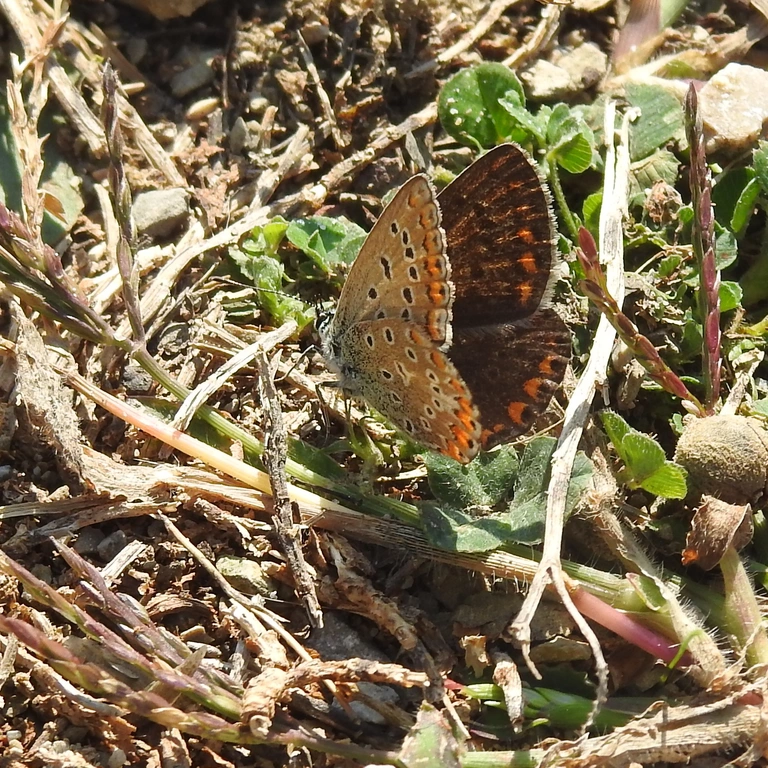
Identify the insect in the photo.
Polyommatus icarus
